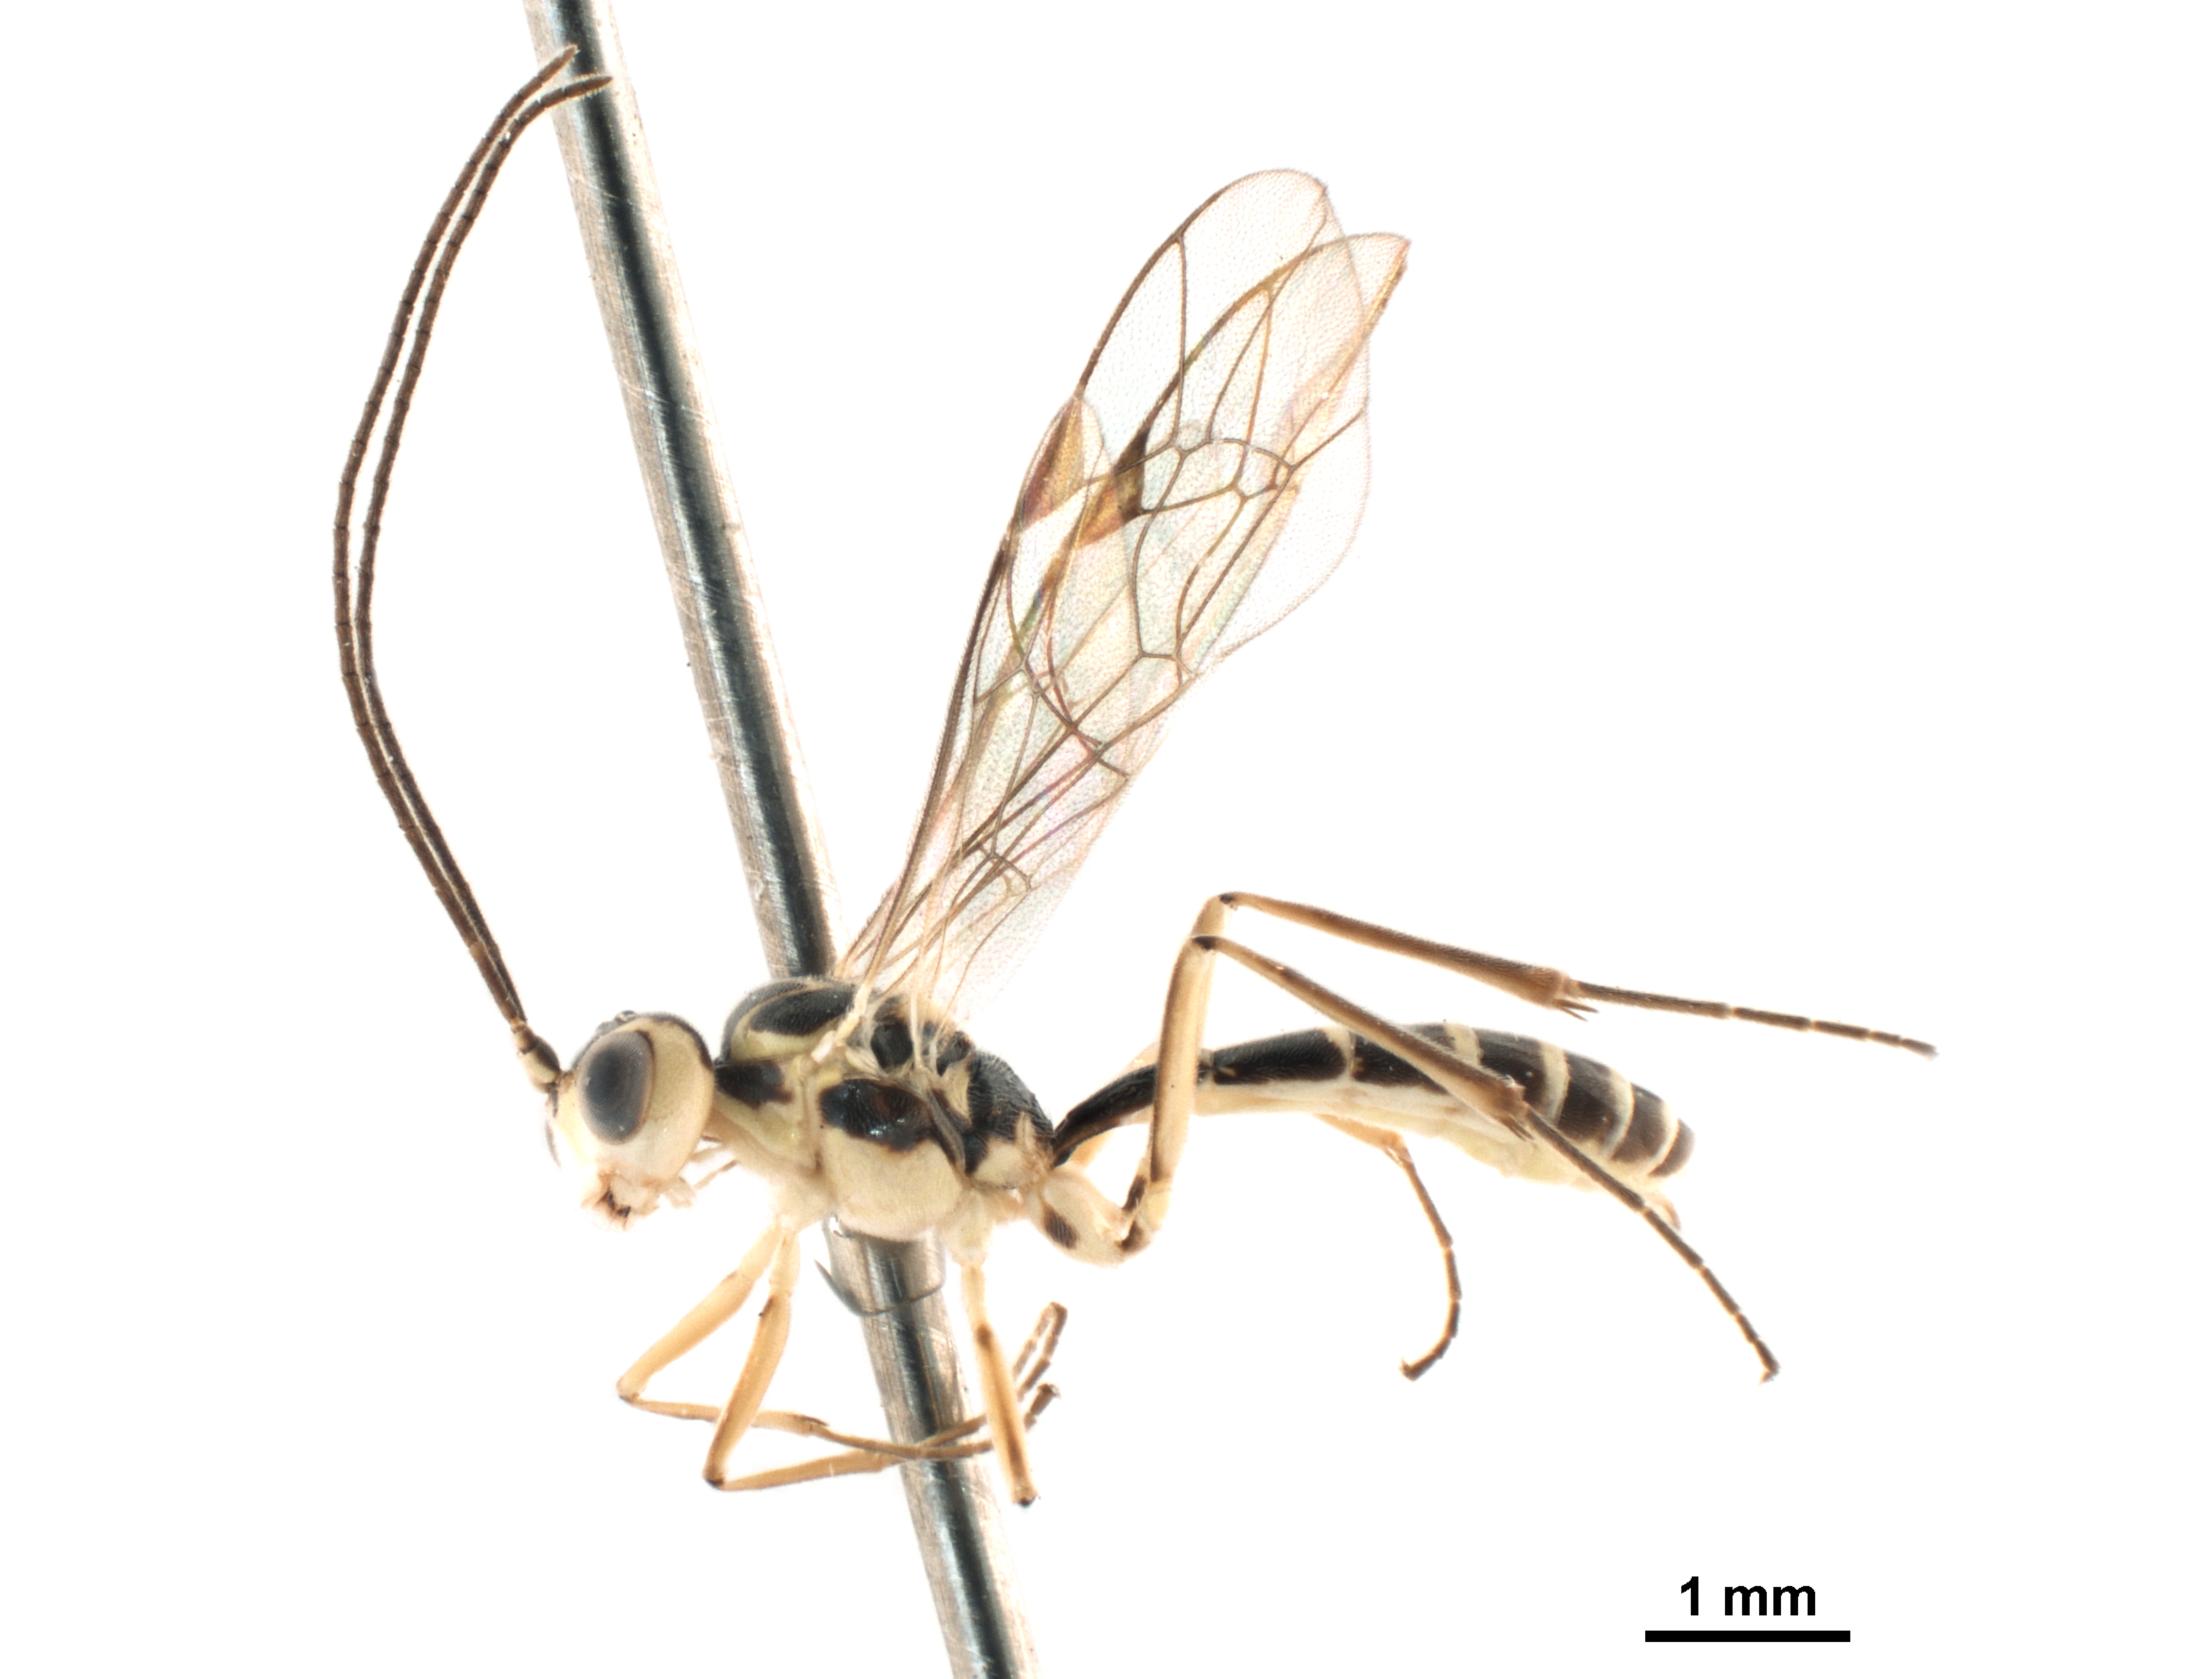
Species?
Eclytus egregius
